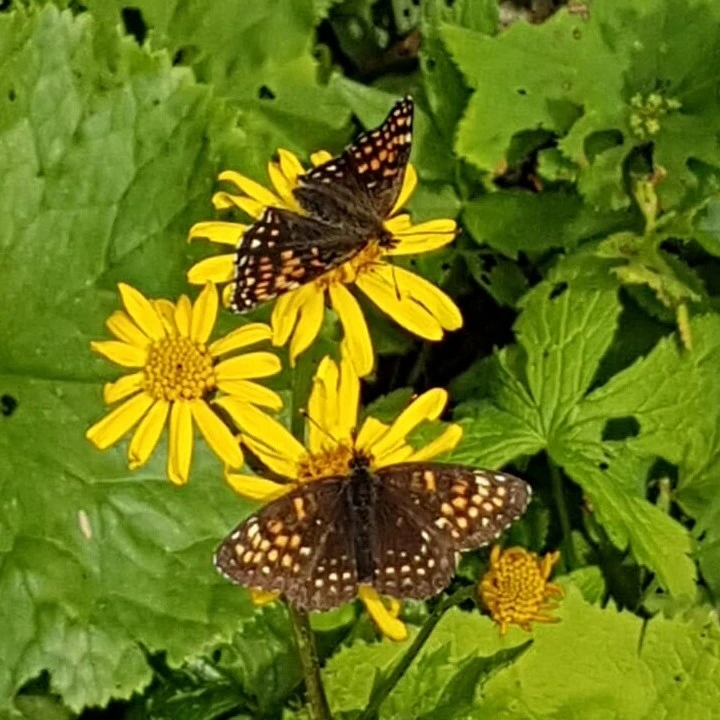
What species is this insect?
Melitaea diamina
